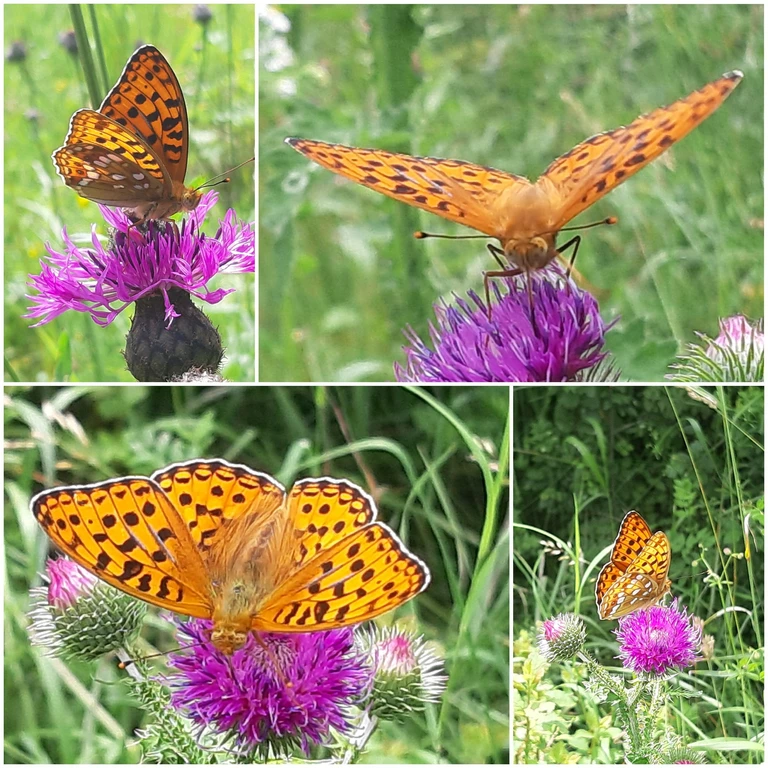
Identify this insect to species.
Fabriciana adippe
